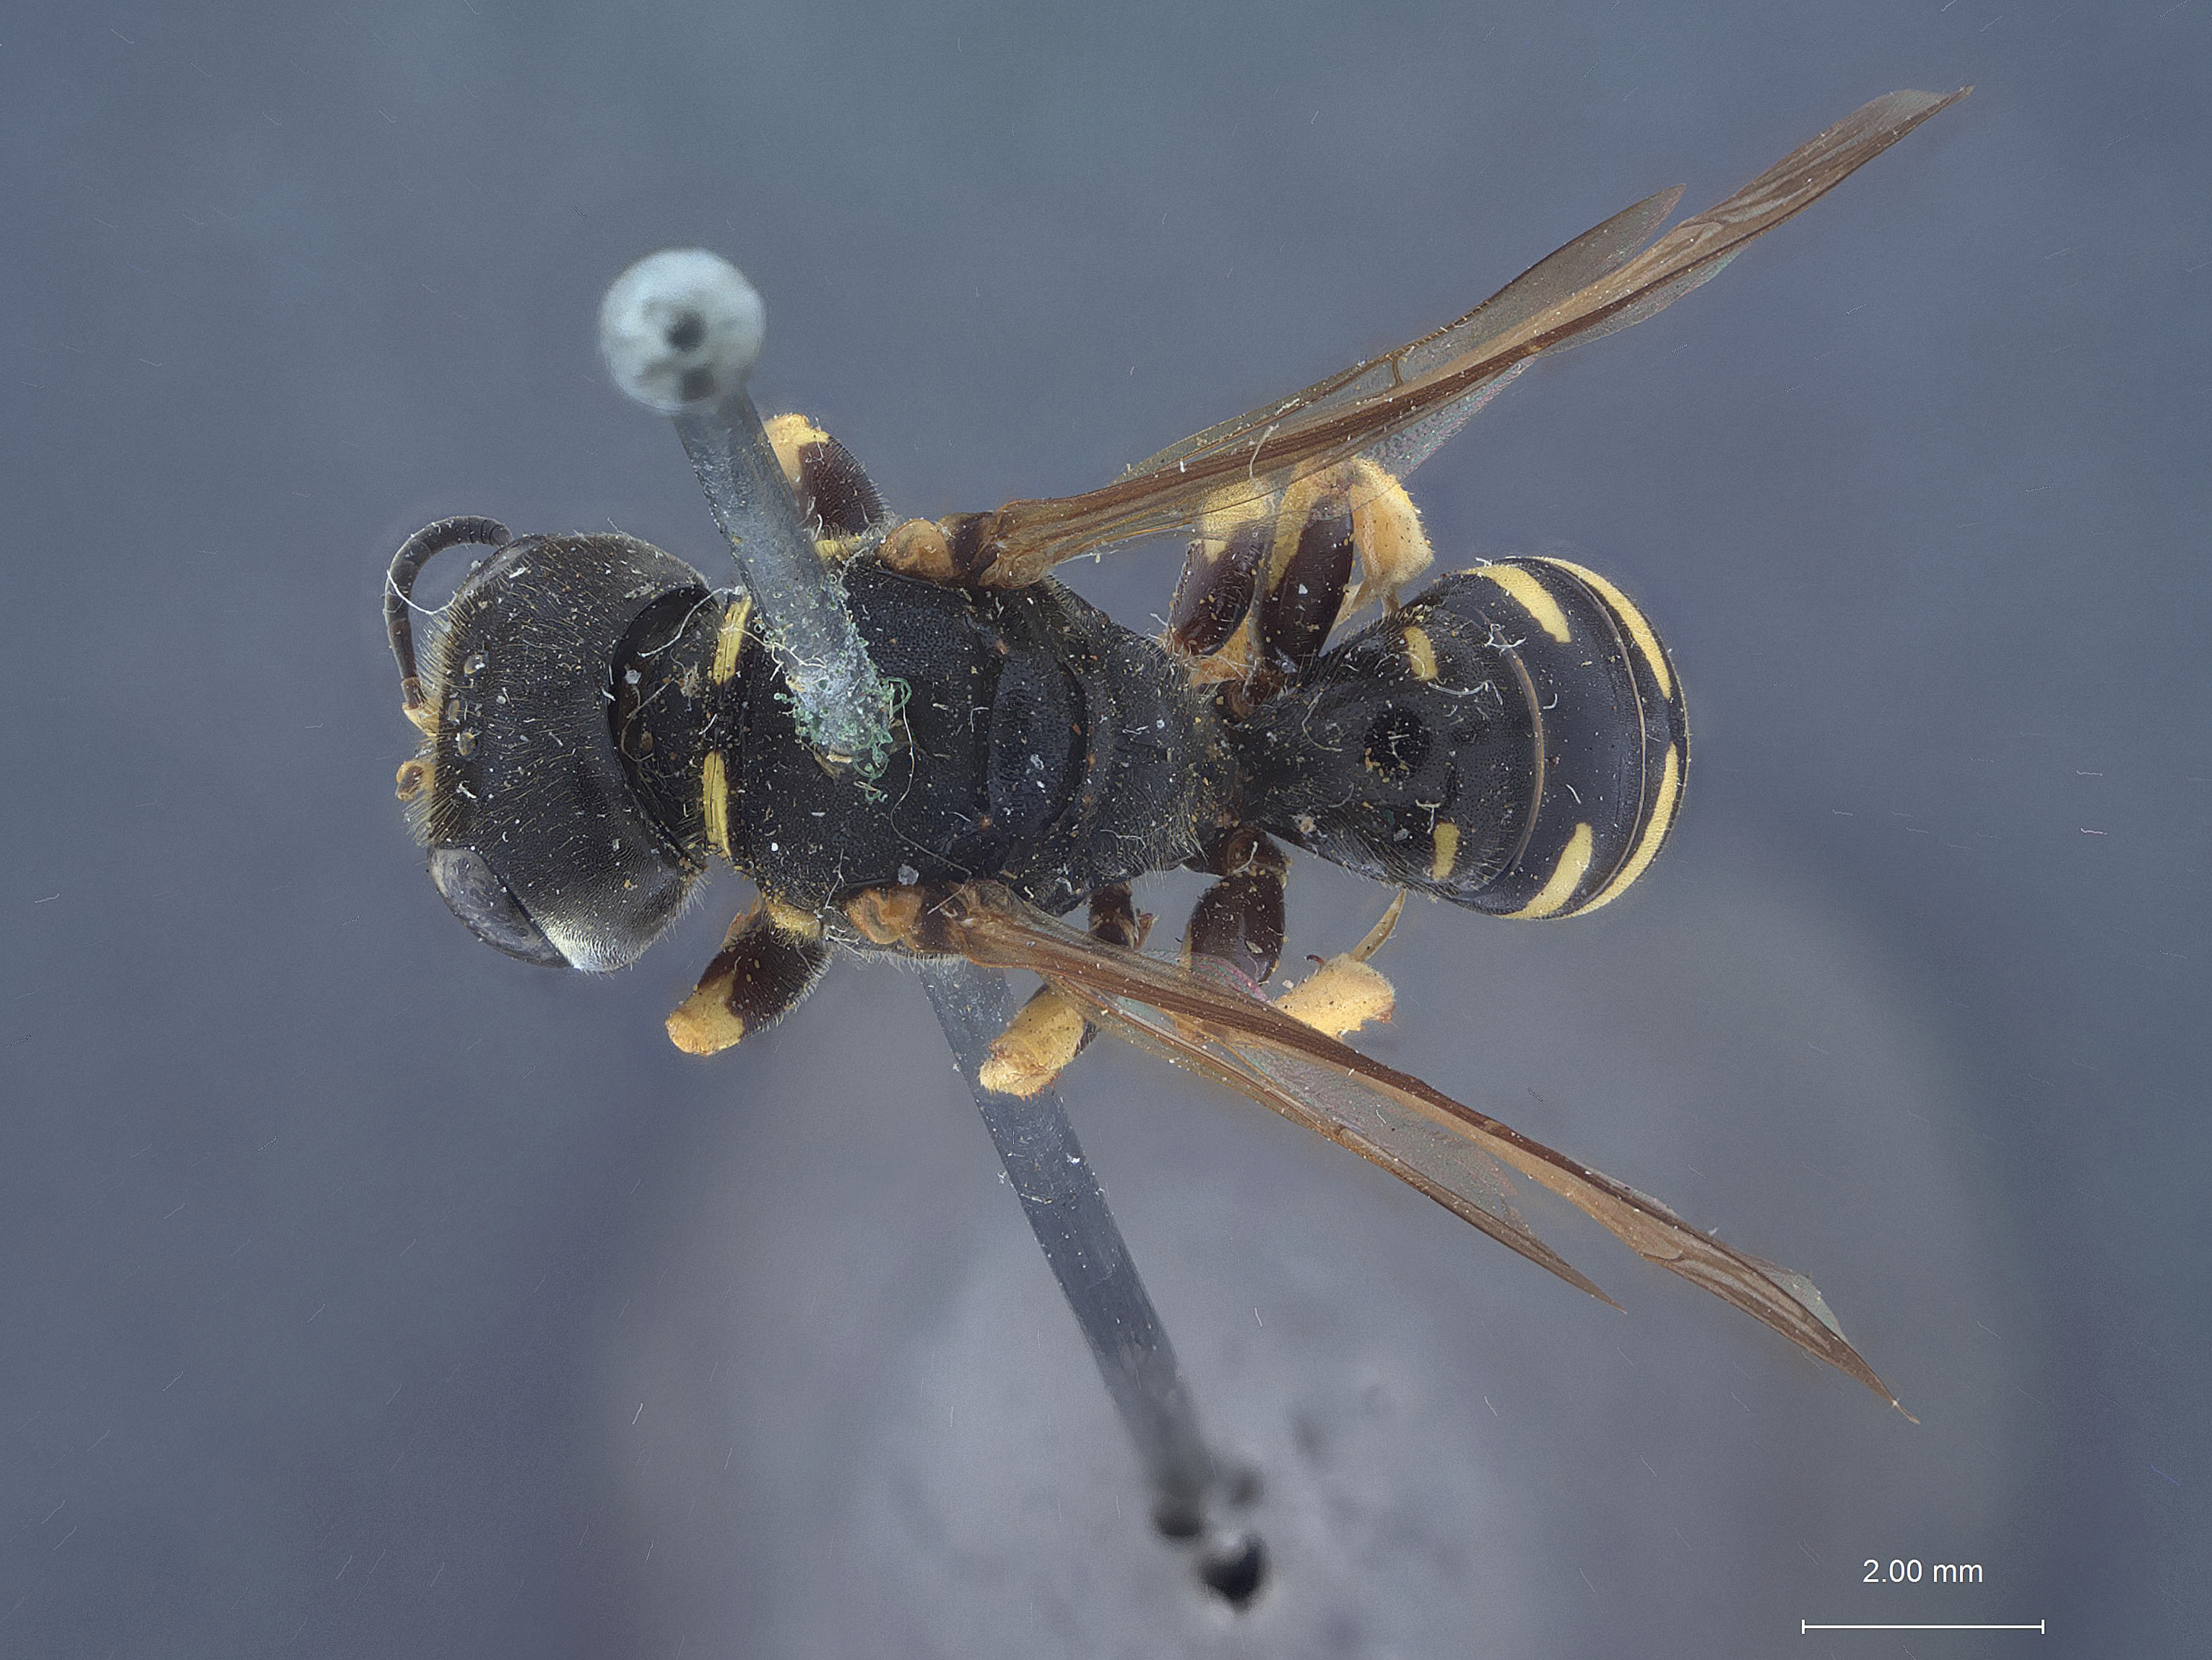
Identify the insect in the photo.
Crabro nokomis
